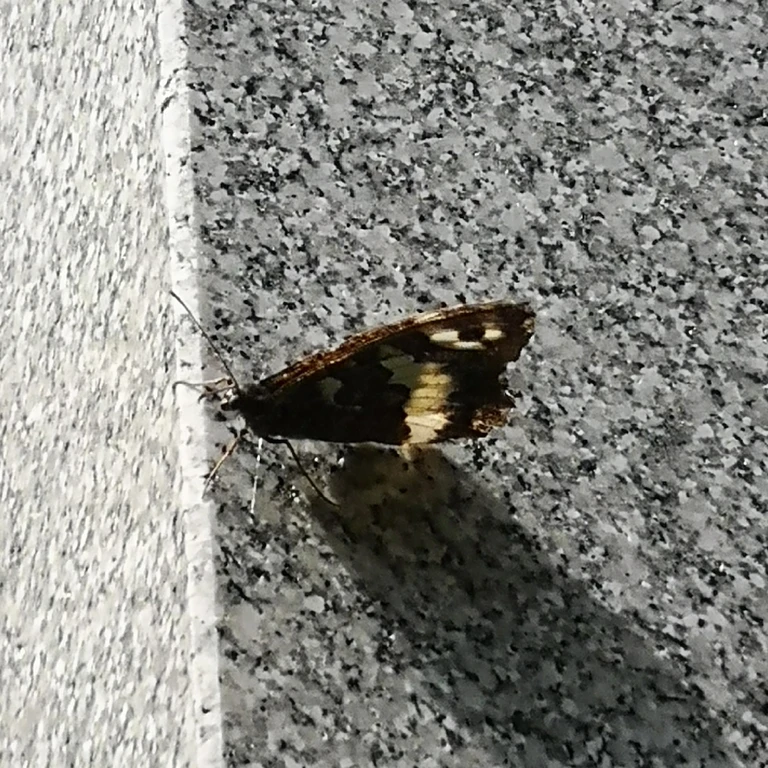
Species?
Brintesia circe
